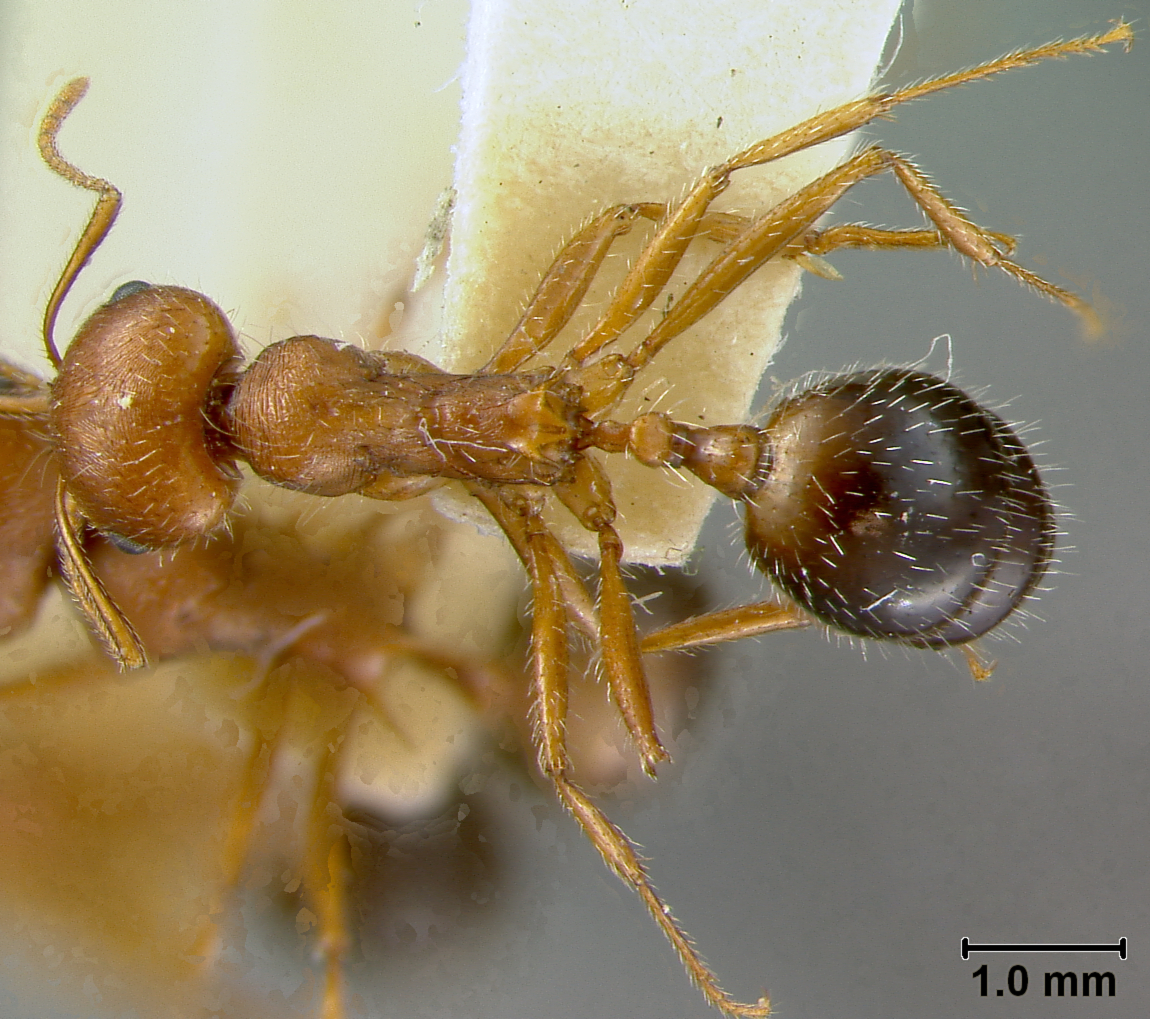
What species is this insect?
Veromessor julianus
